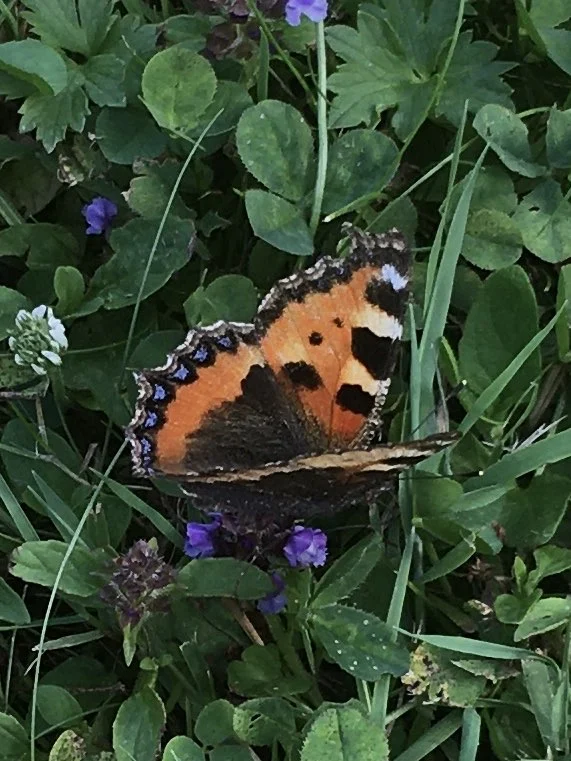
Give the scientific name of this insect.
Aglais urticae
